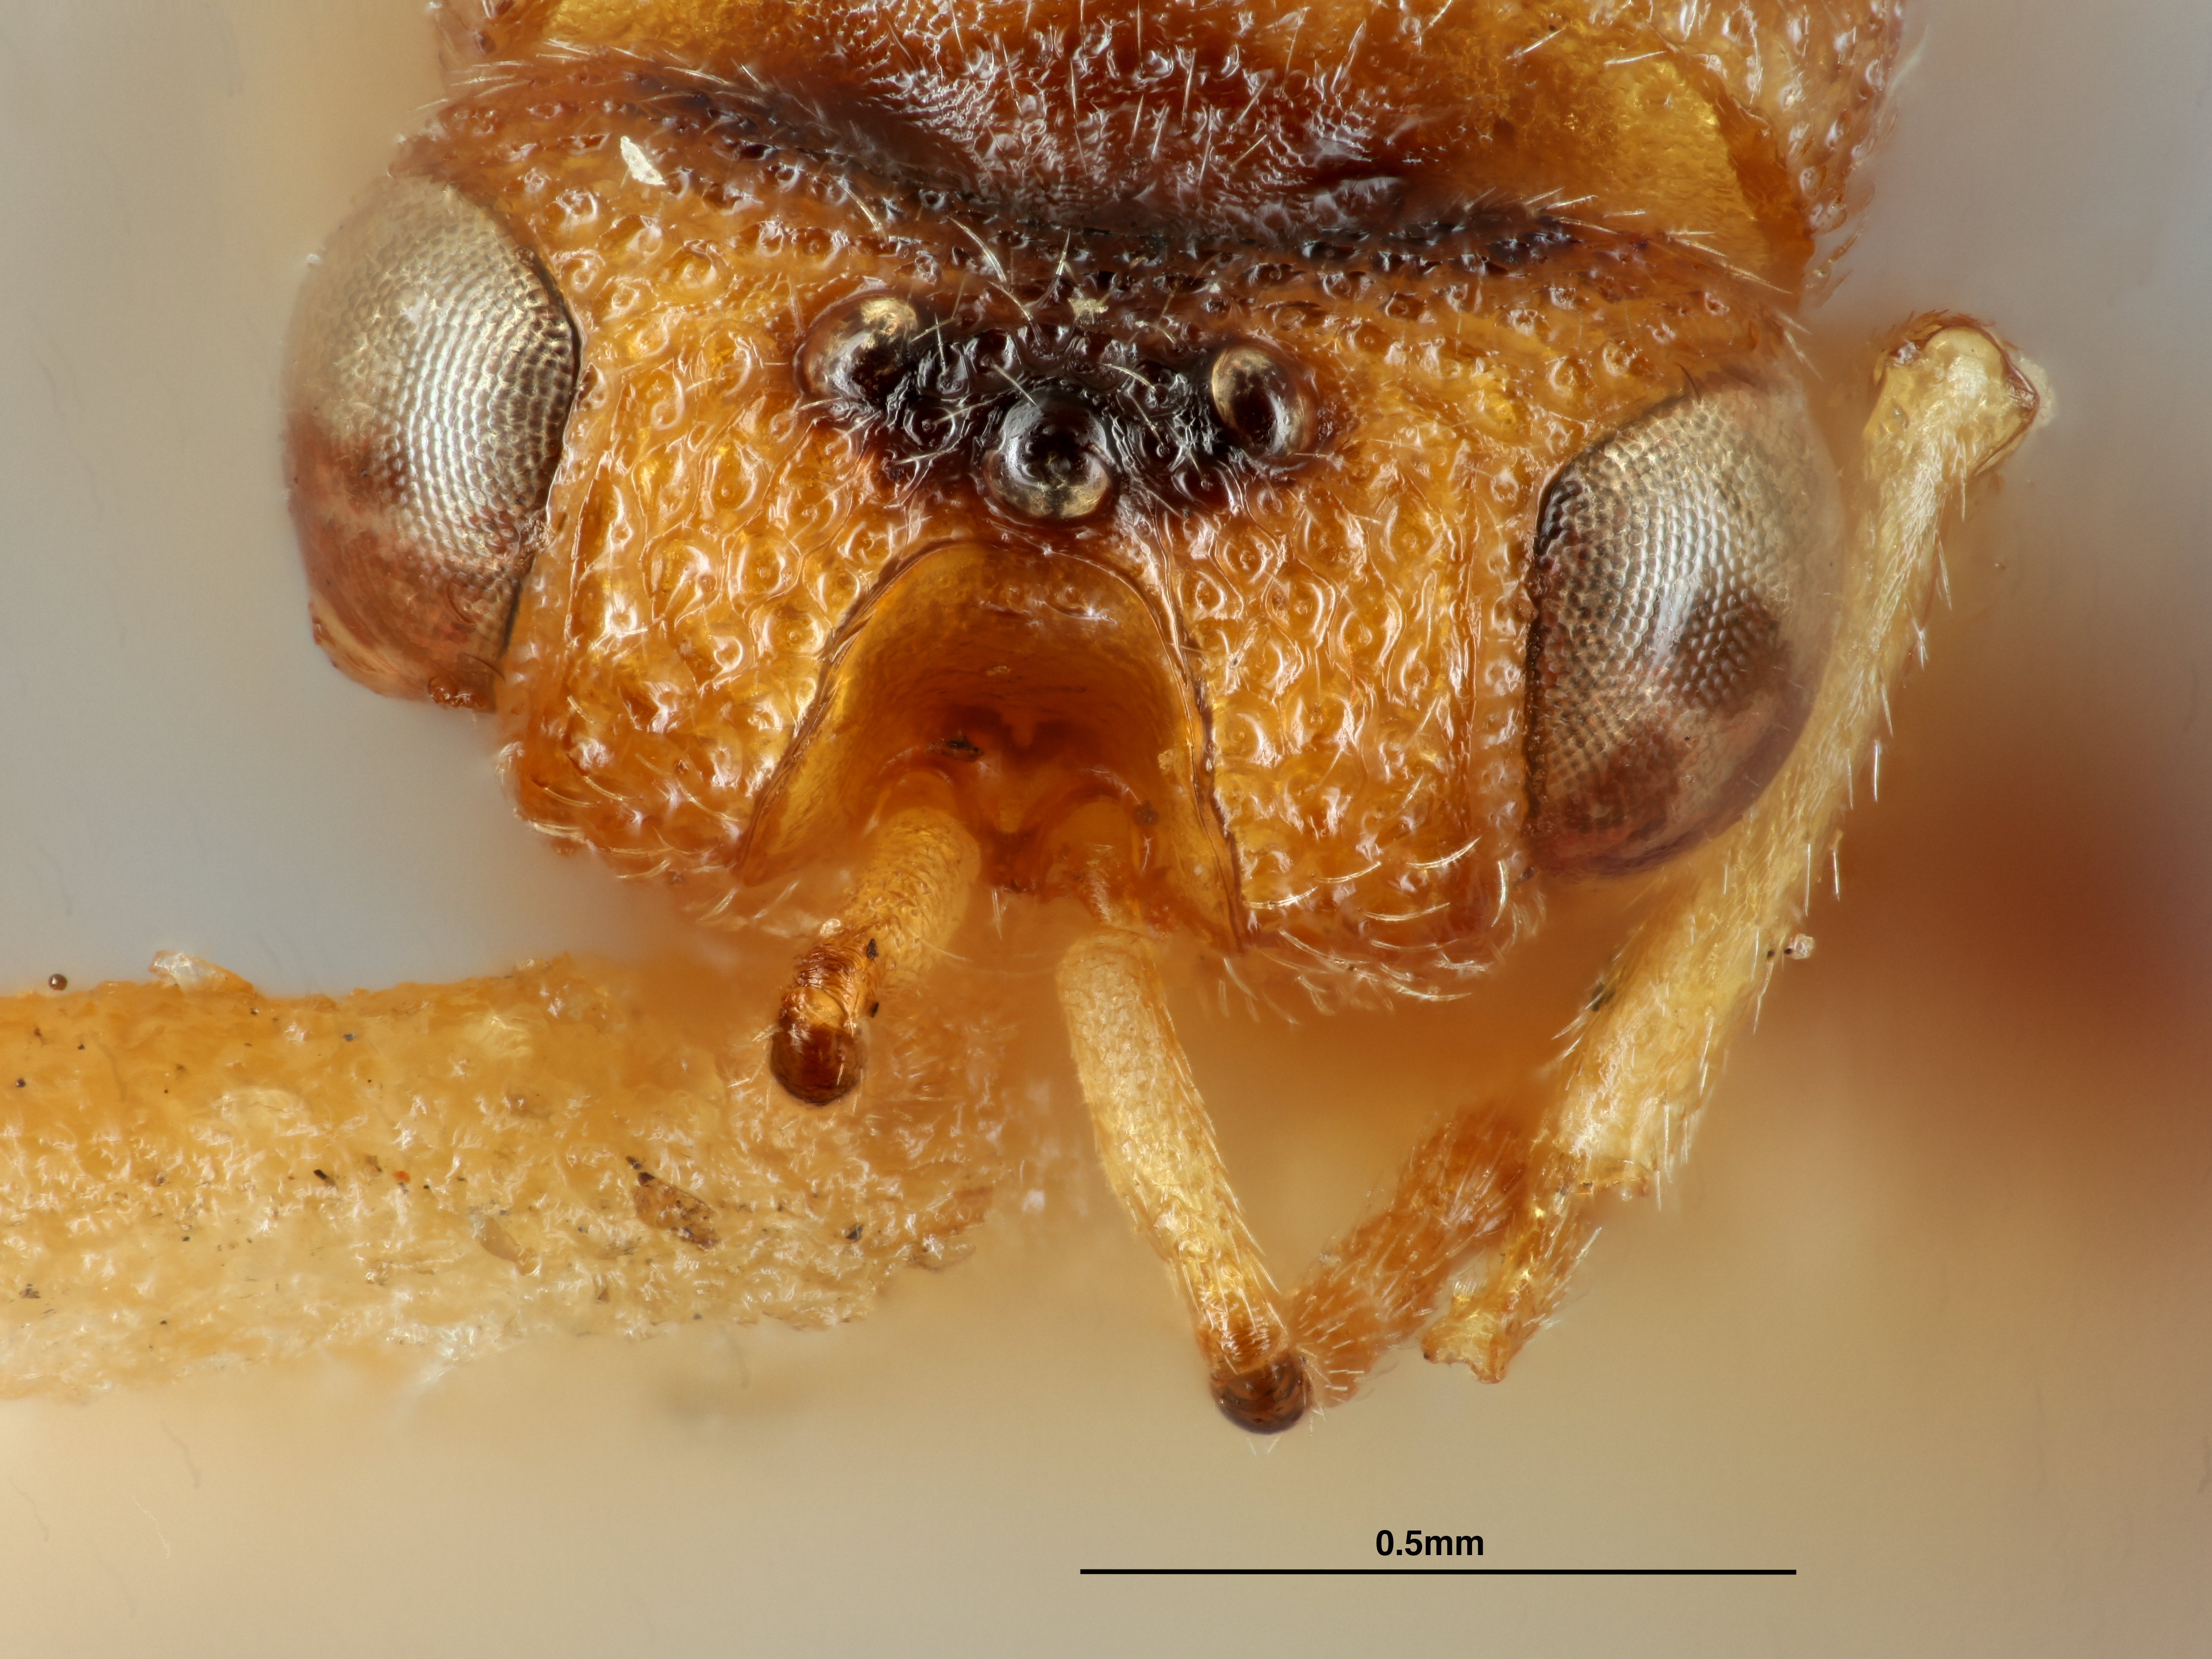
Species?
Eurytoma mitsukurii
